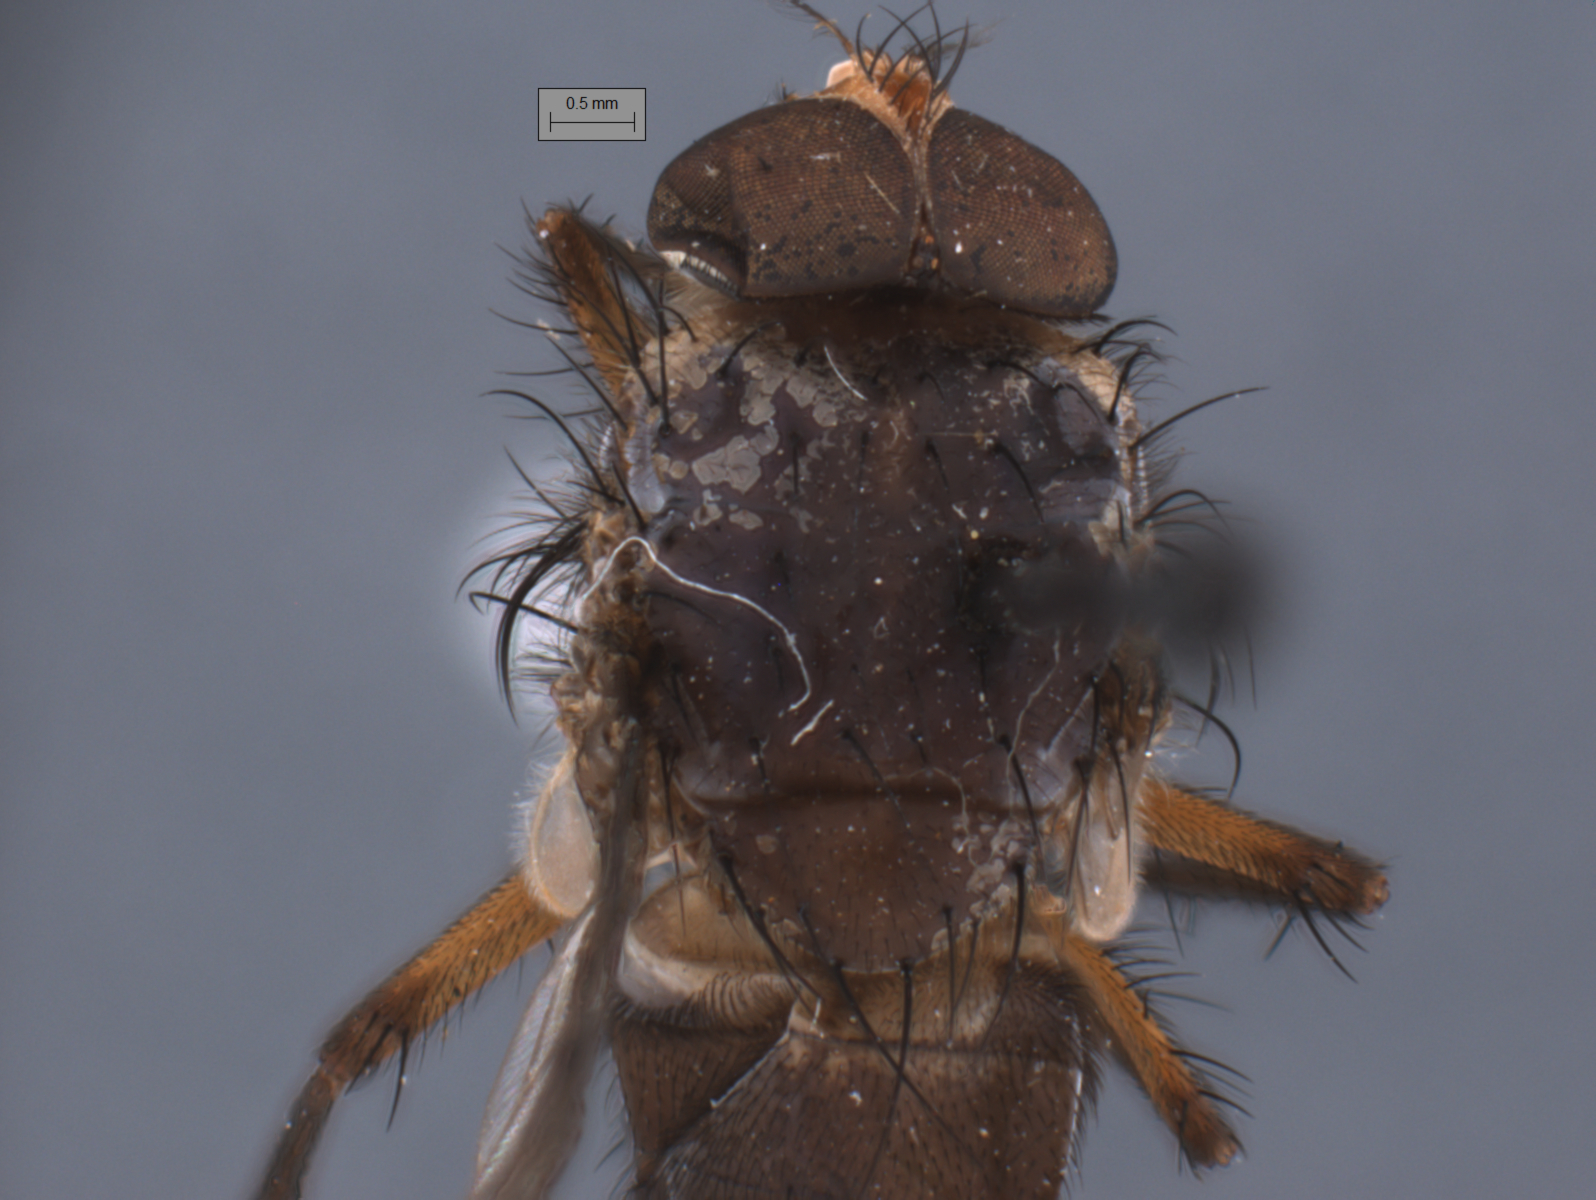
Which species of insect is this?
Huascaromusca flavicrura
